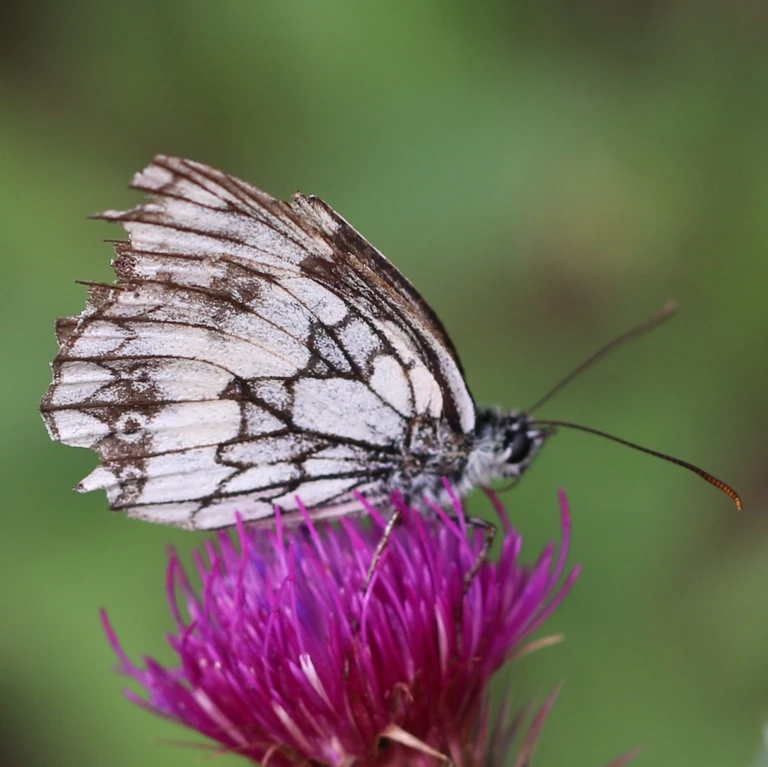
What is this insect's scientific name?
Melanargia galathea
